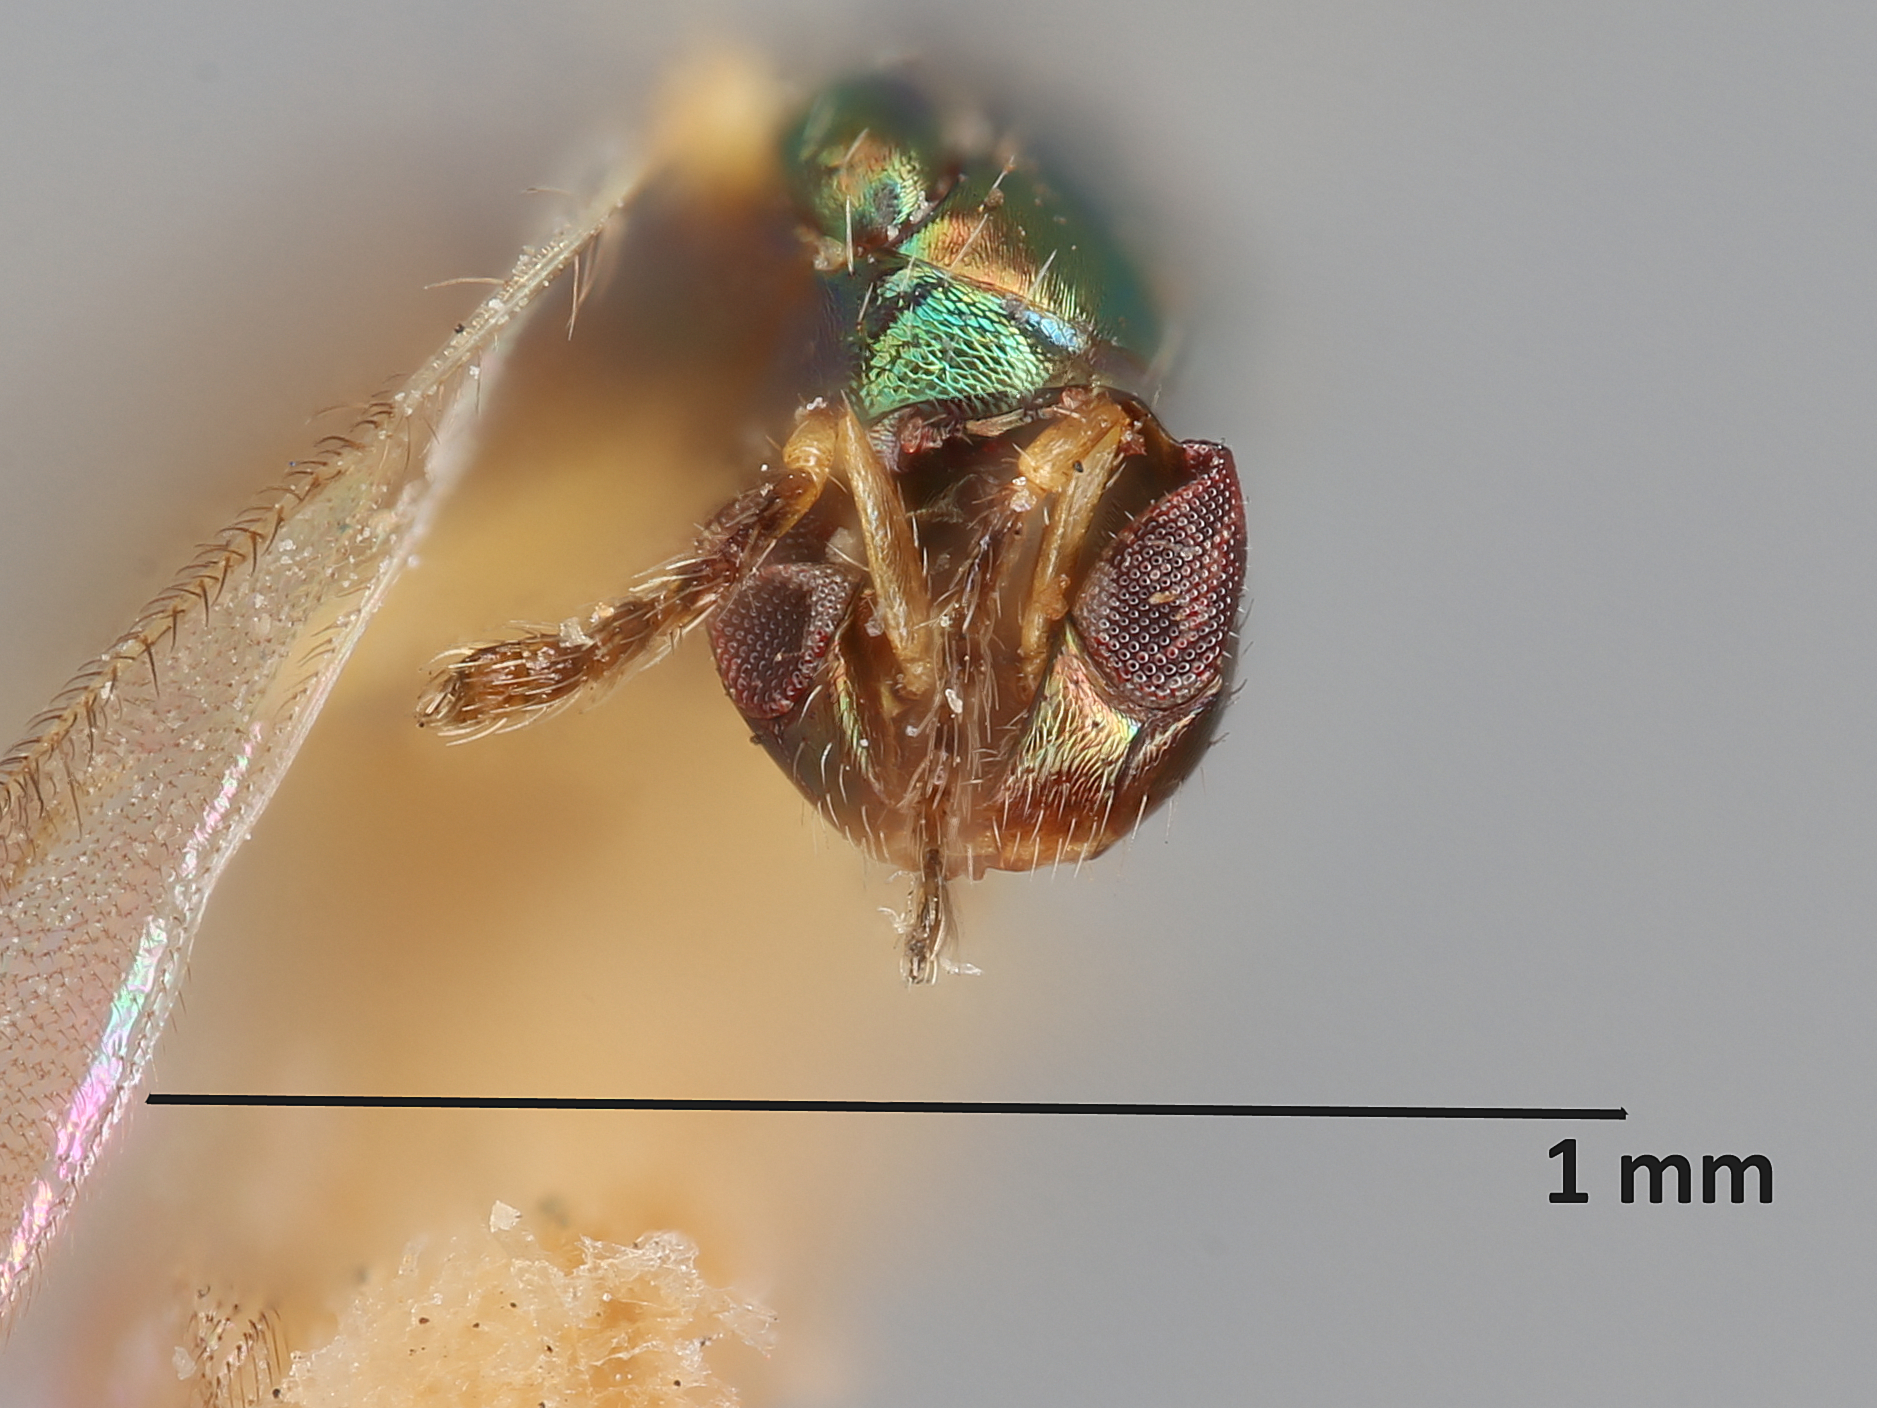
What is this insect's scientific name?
Tetrastichus oecanthivorus
